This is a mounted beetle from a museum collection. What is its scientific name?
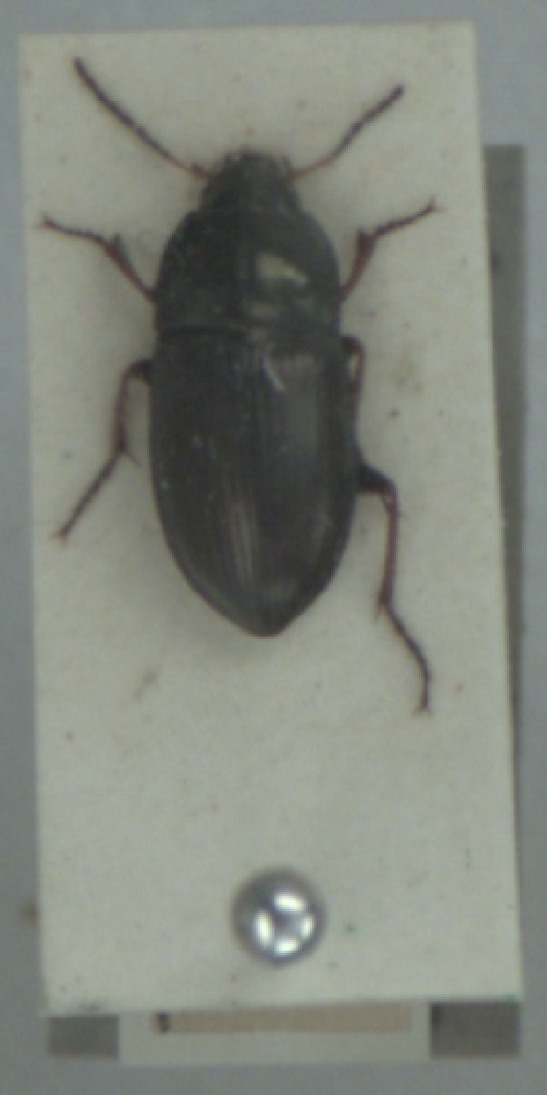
Amara plebeja
